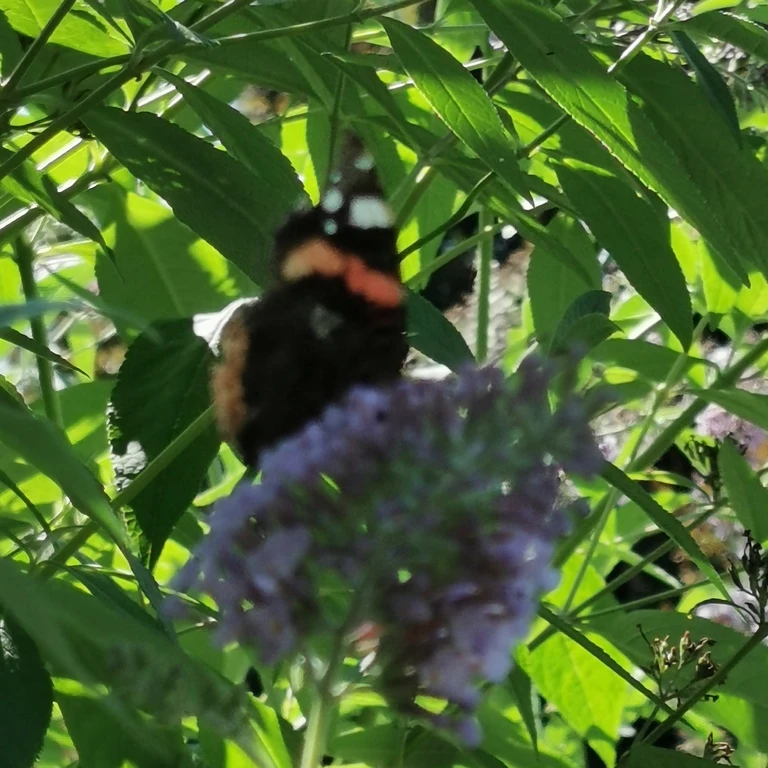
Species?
Vanessa atalanta
